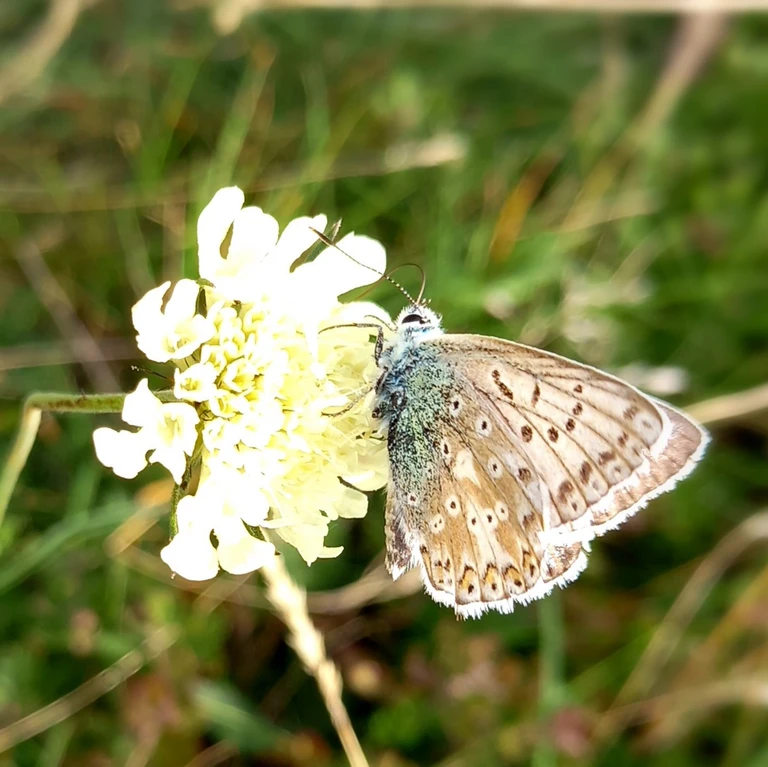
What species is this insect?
Lysandra coridon
